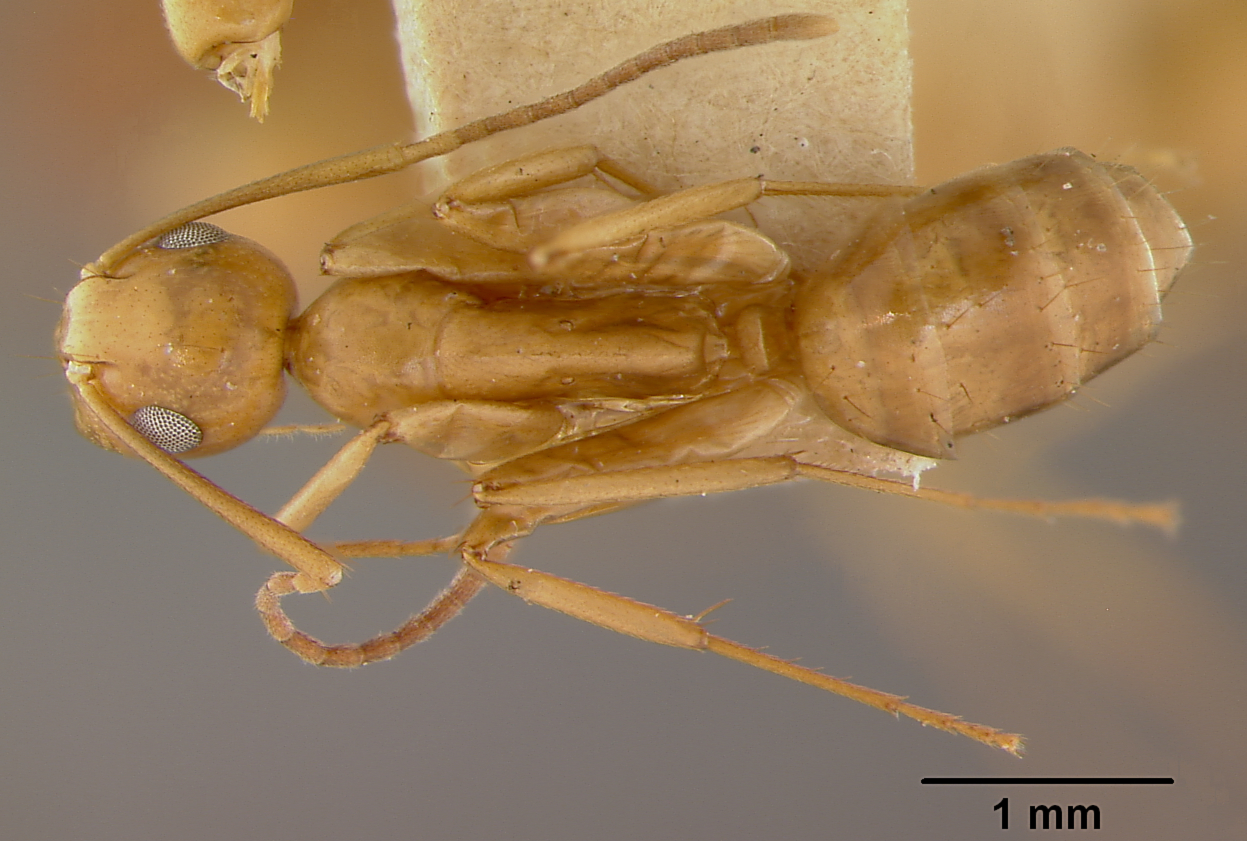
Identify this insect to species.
Camponotus janus
